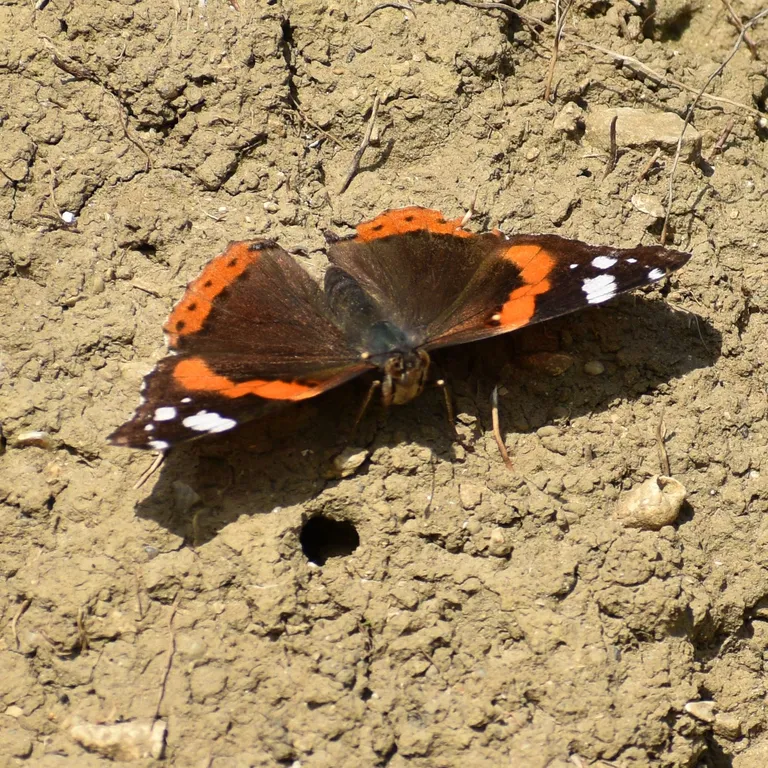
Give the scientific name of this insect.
Vanessa atalanta
